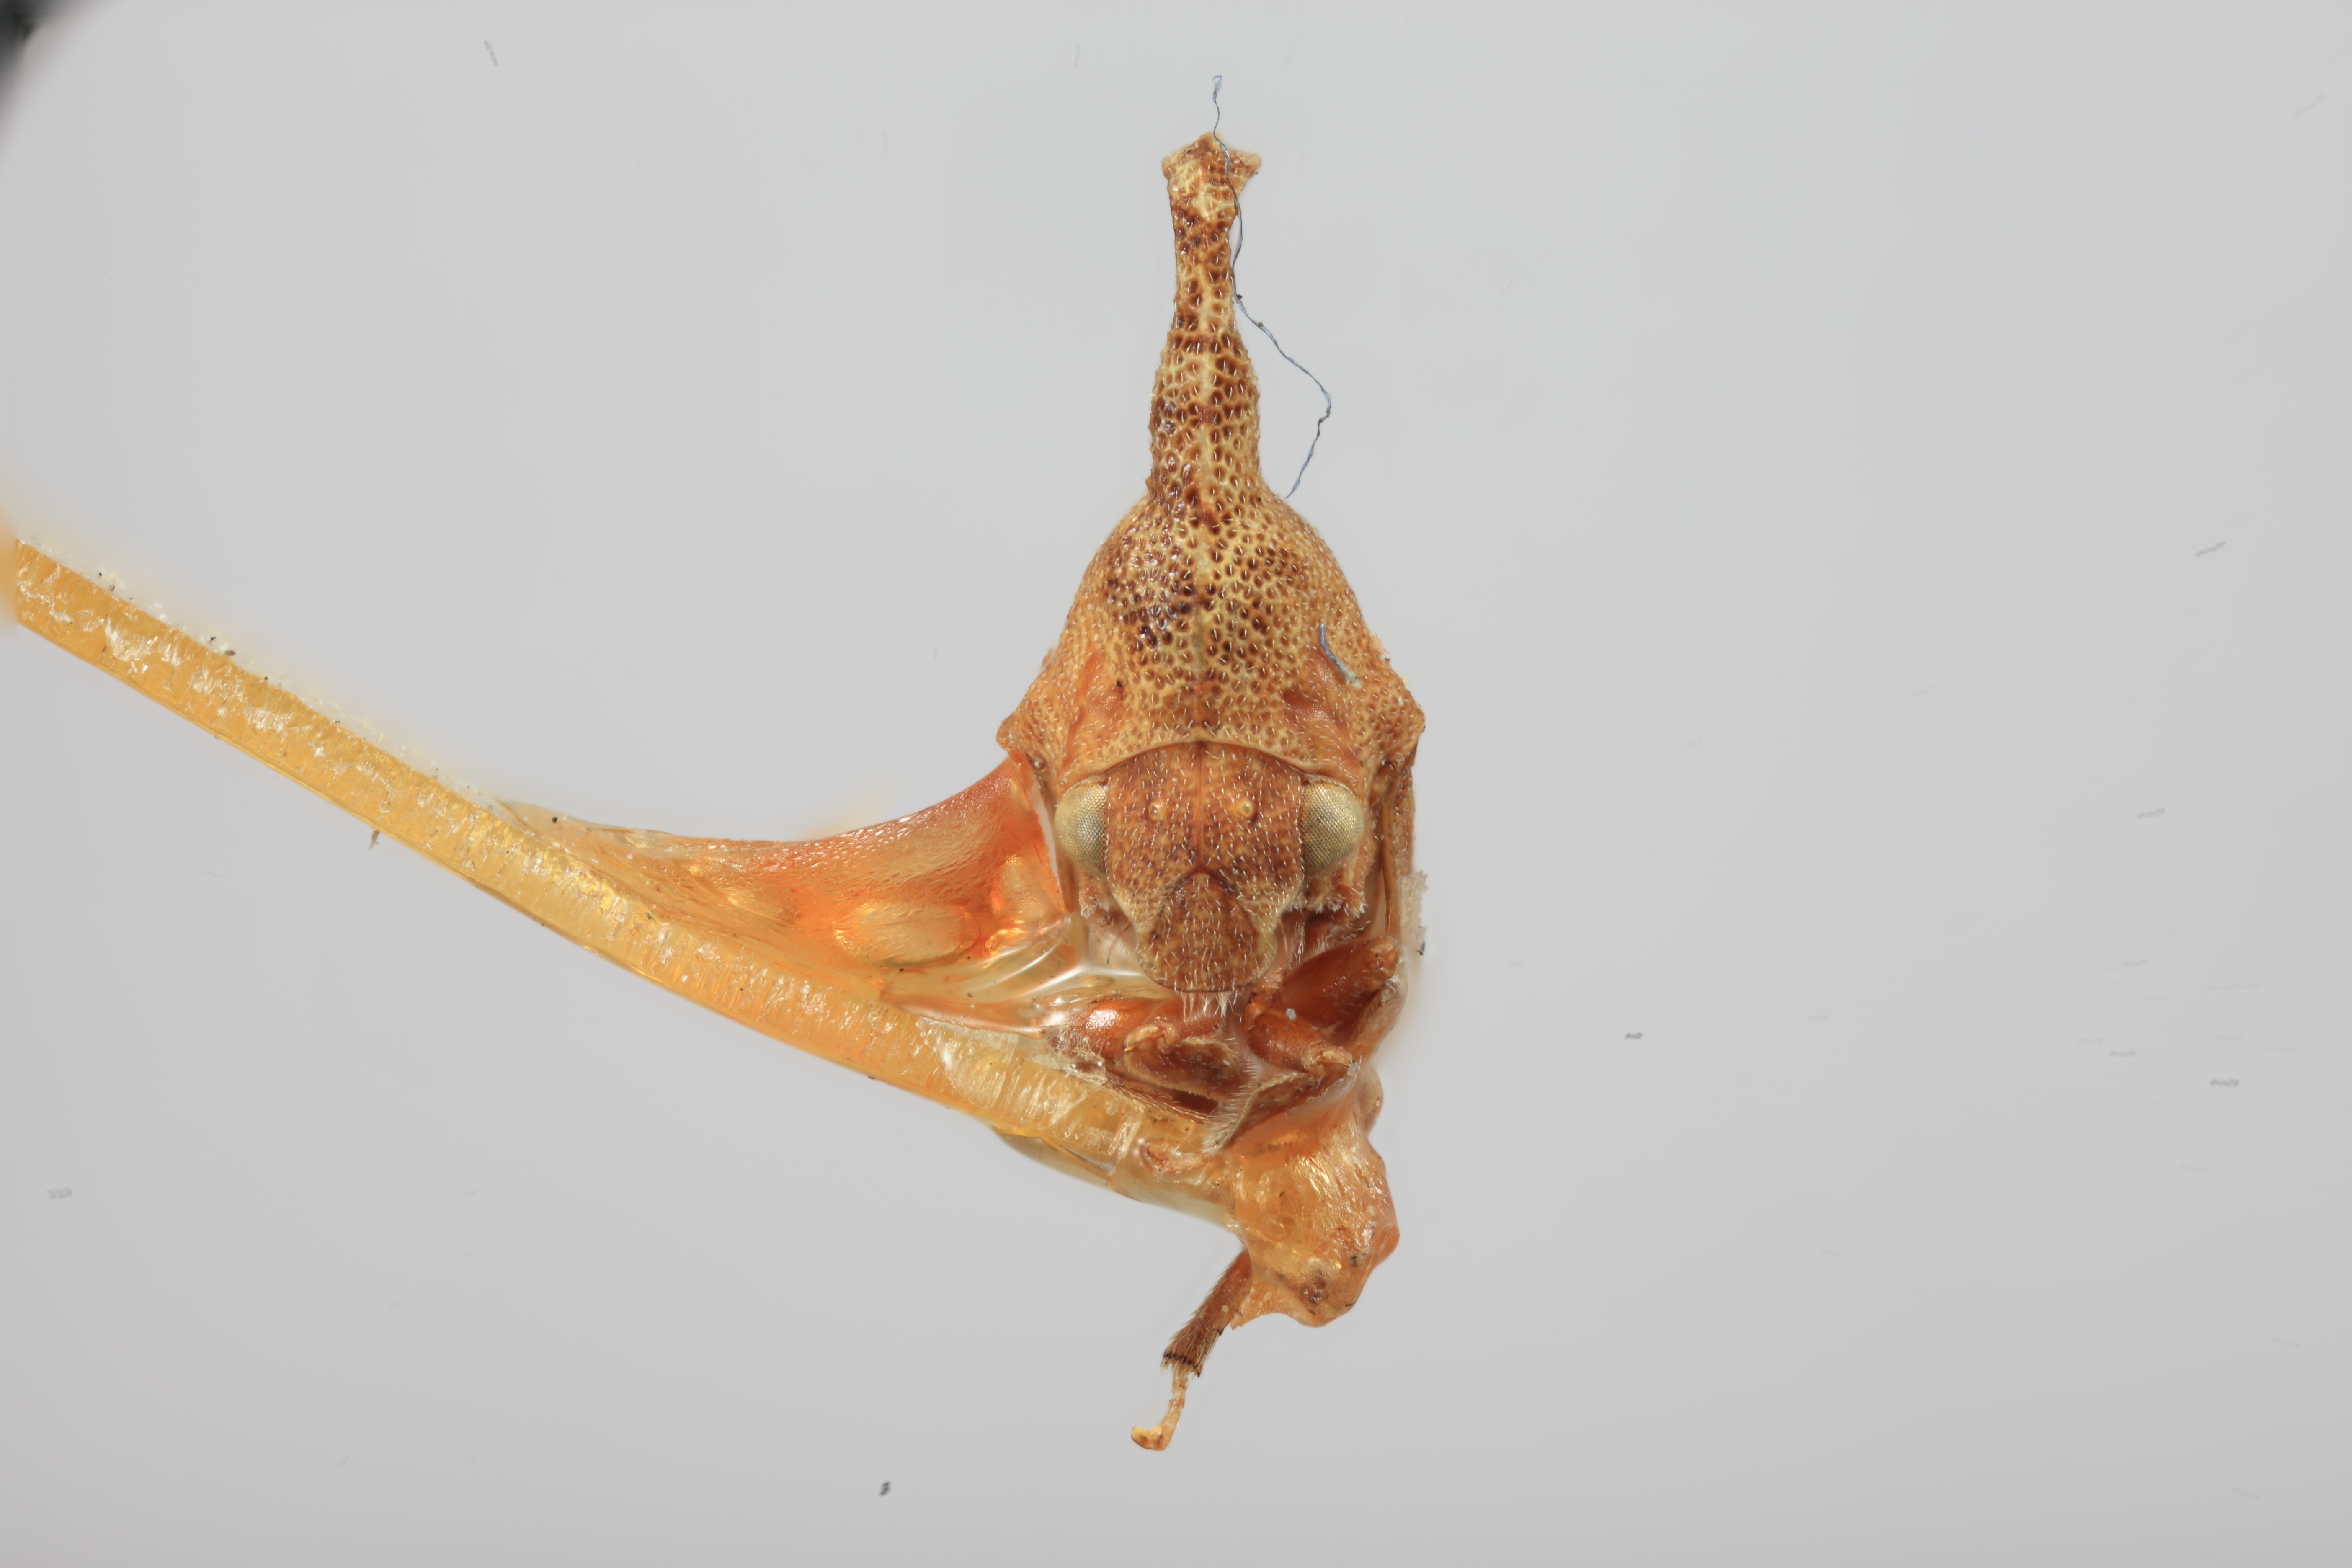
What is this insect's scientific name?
Hypsoprora caldwelli
